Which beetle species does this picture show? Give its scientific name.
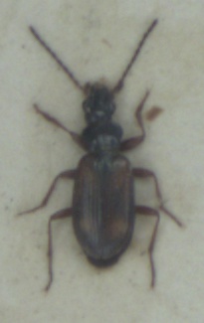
Bembidion saxatile
